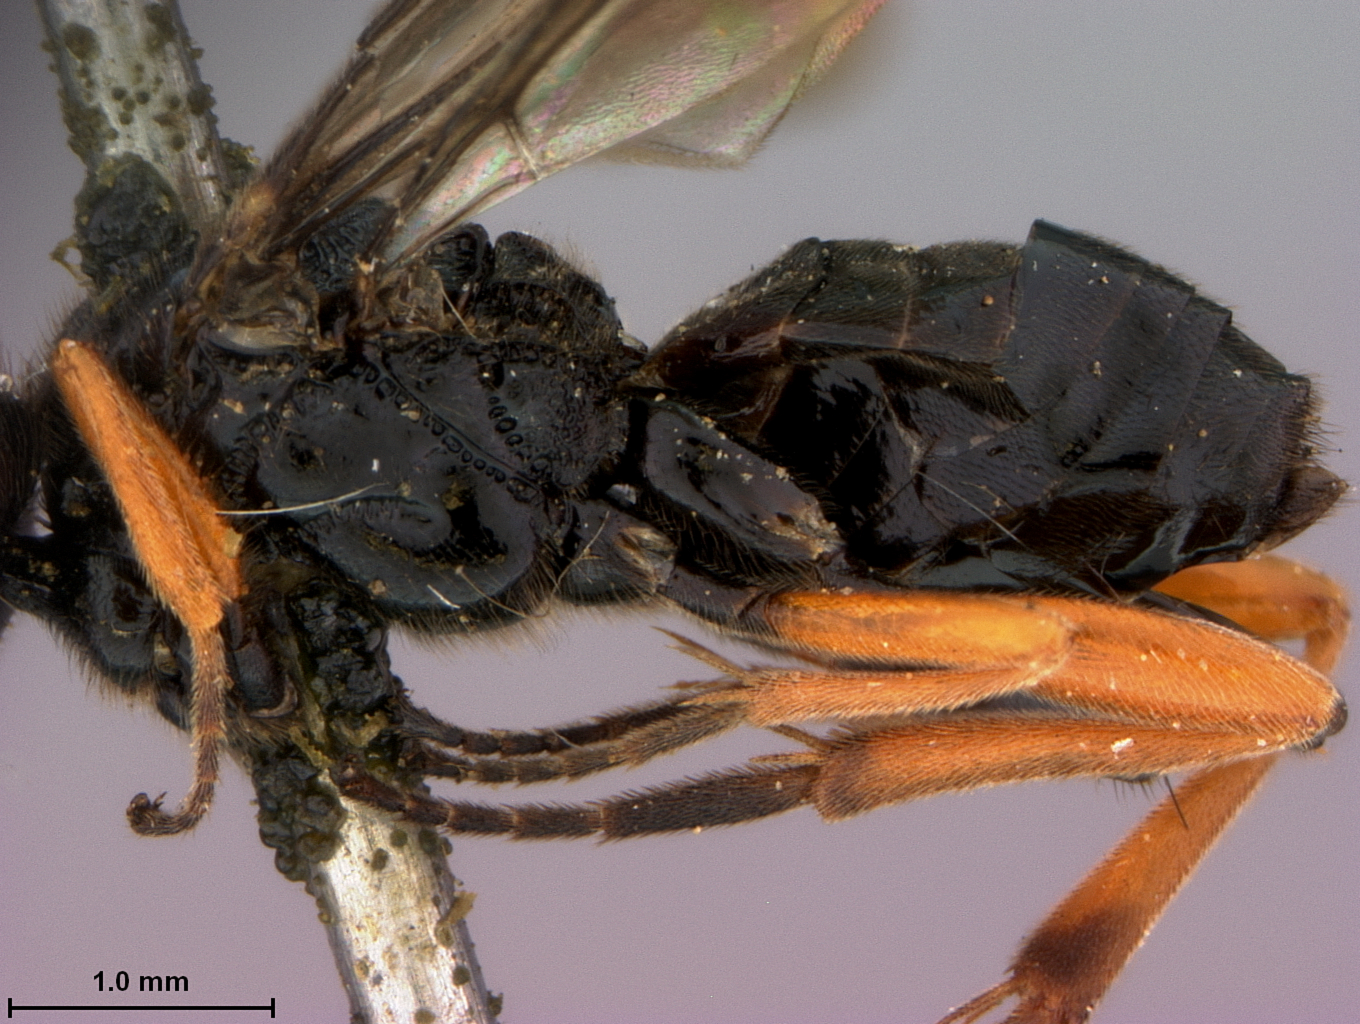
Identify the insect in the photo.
Cardiochiles transversus
